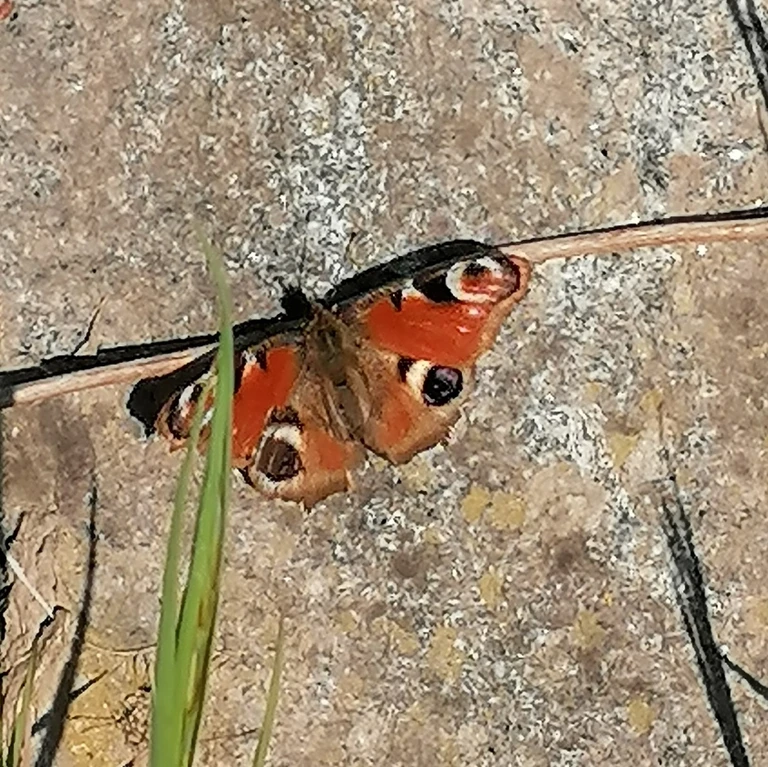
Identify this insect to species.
Aglais io
